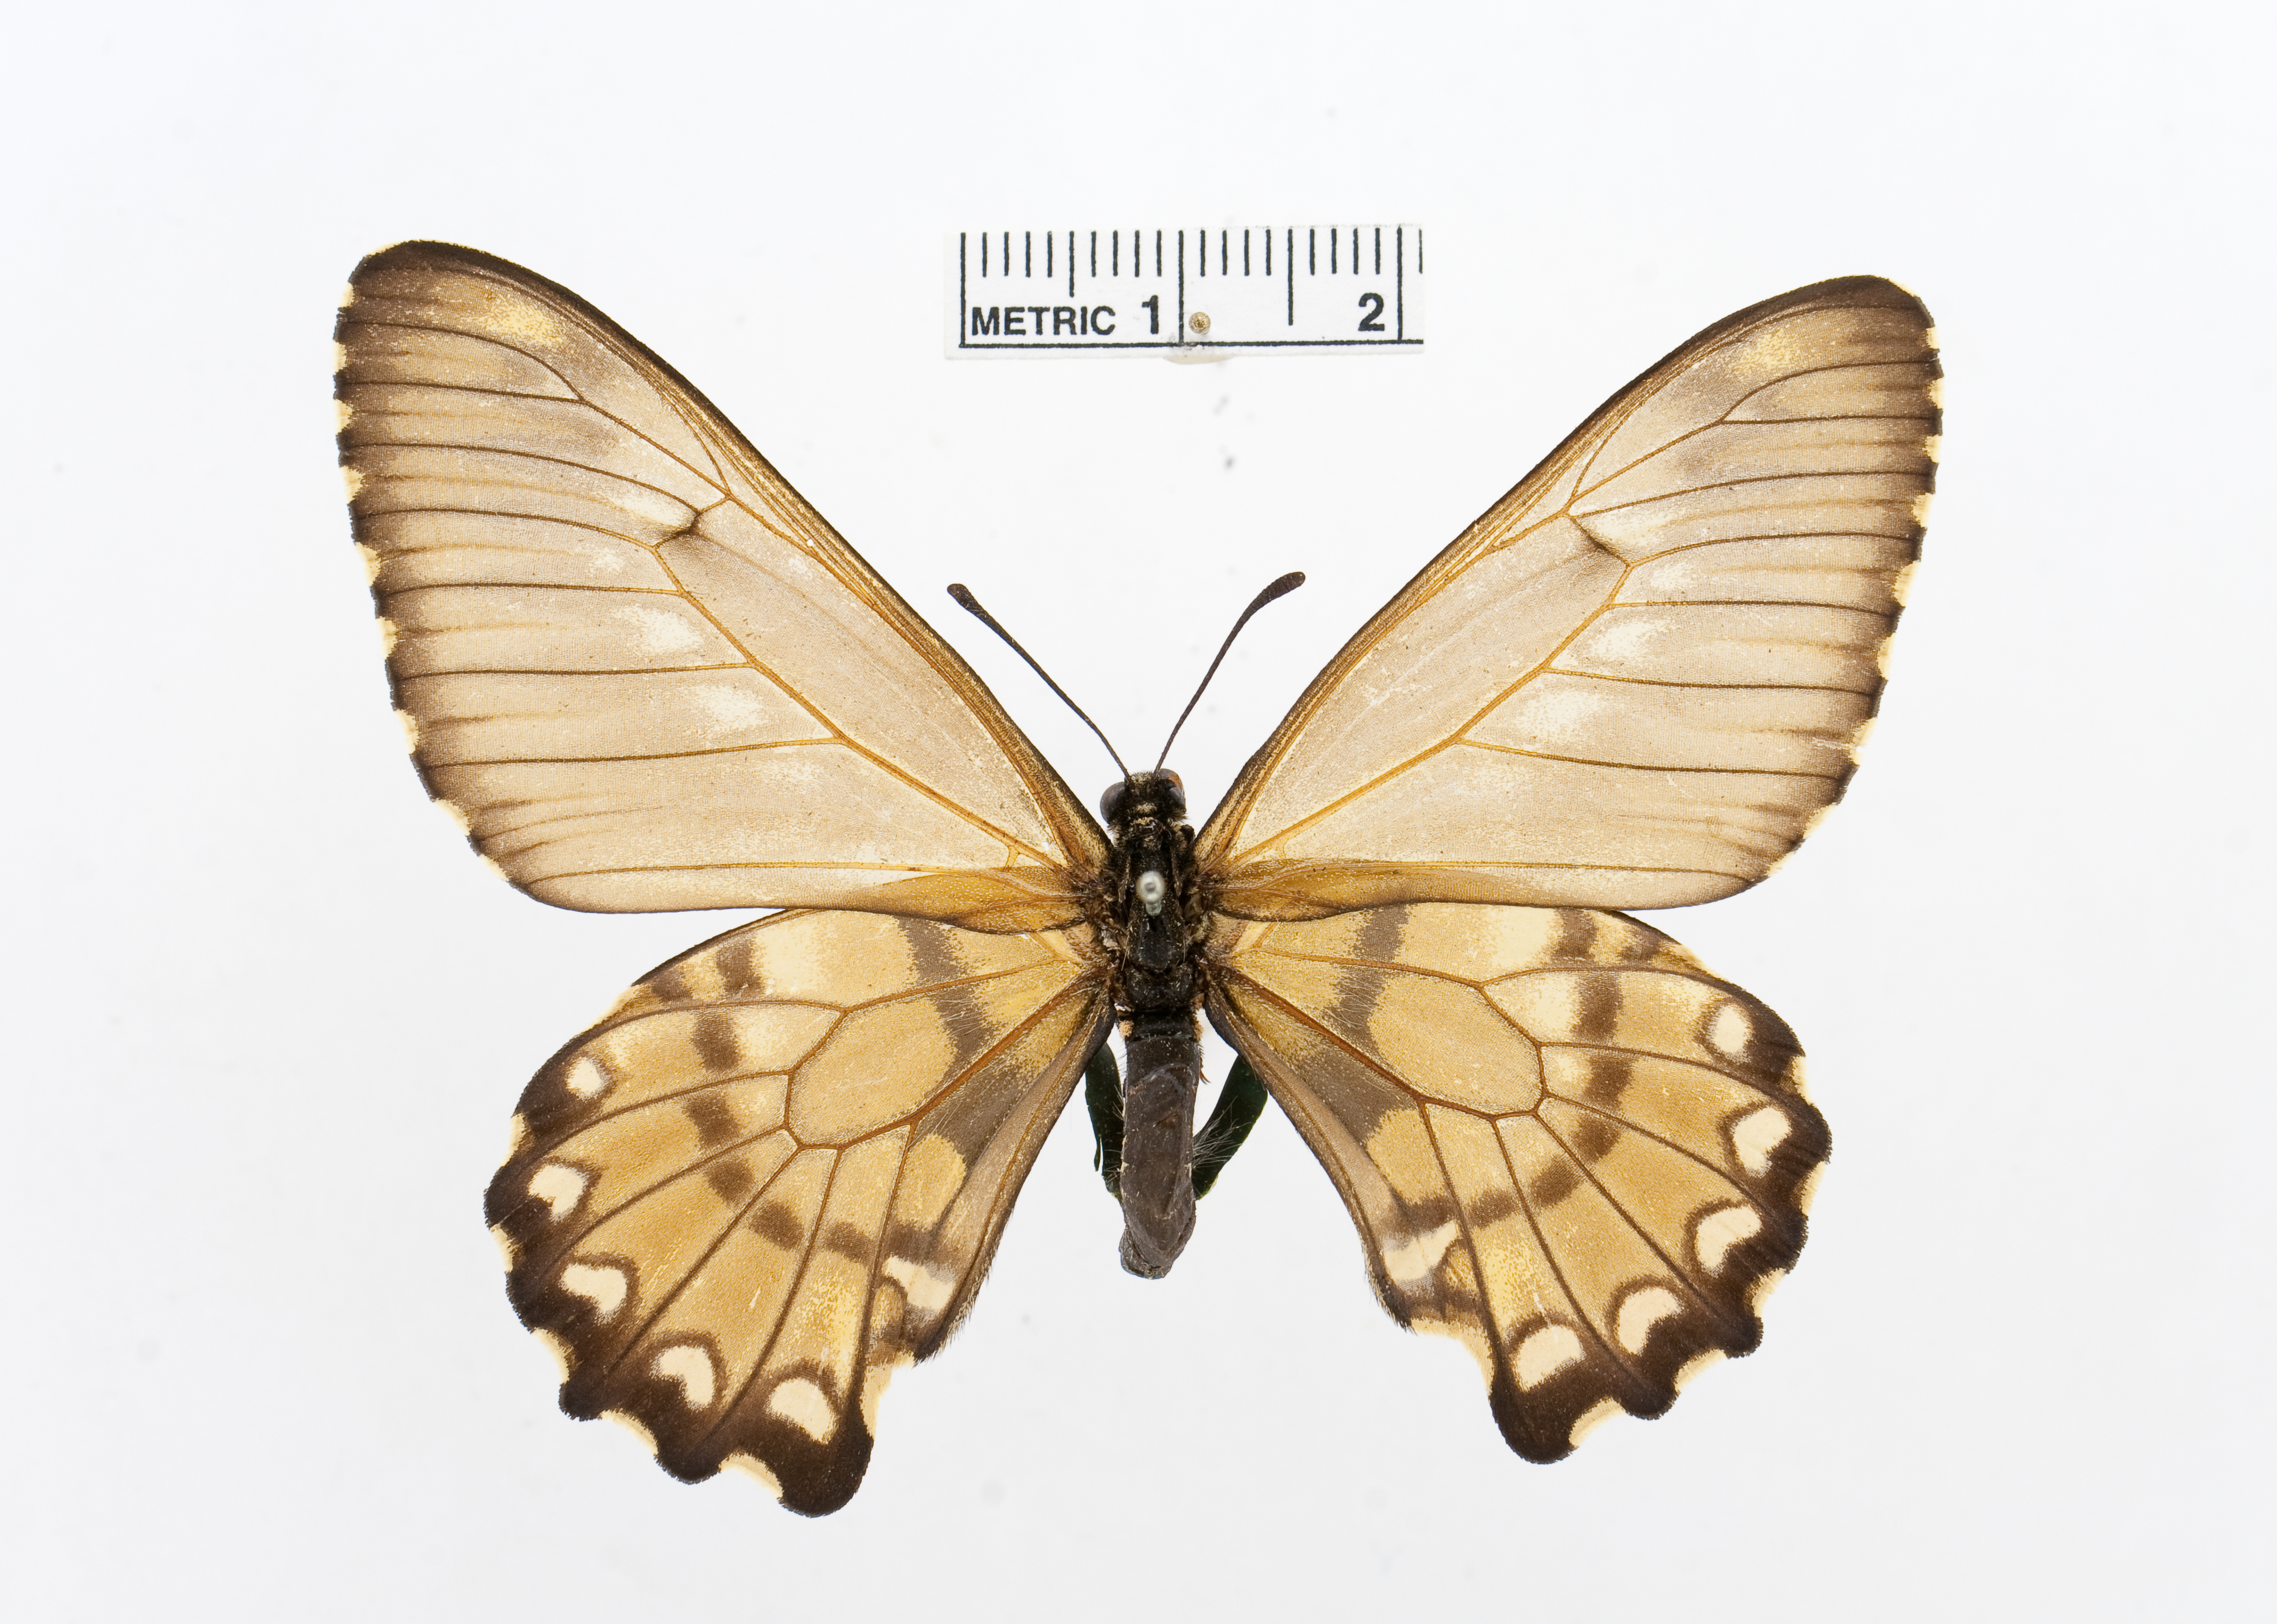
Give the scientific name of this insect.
Euryades corethrus
